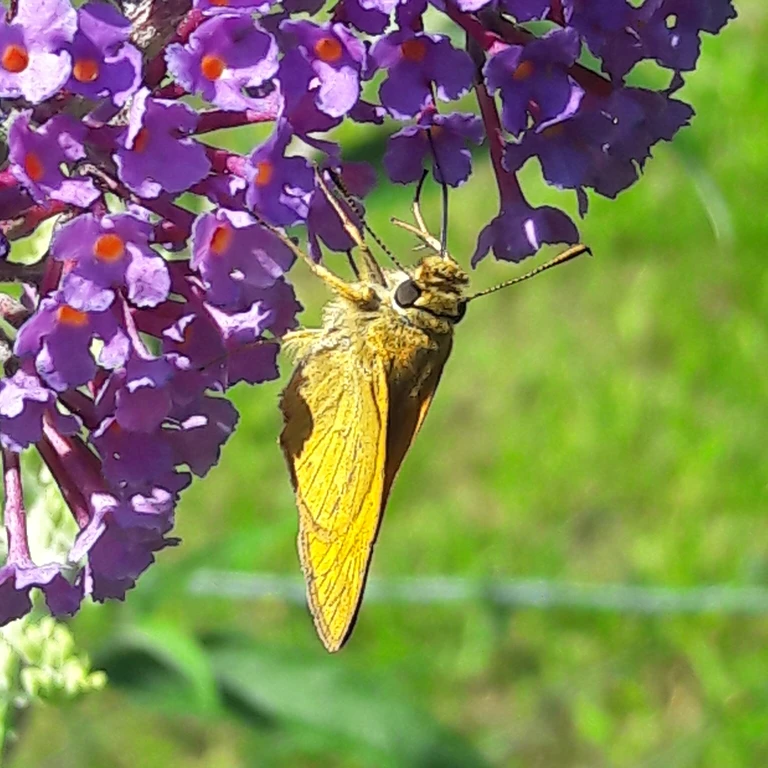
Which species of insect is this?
Ochlodes sylvanus (also Ochlodes venata)
